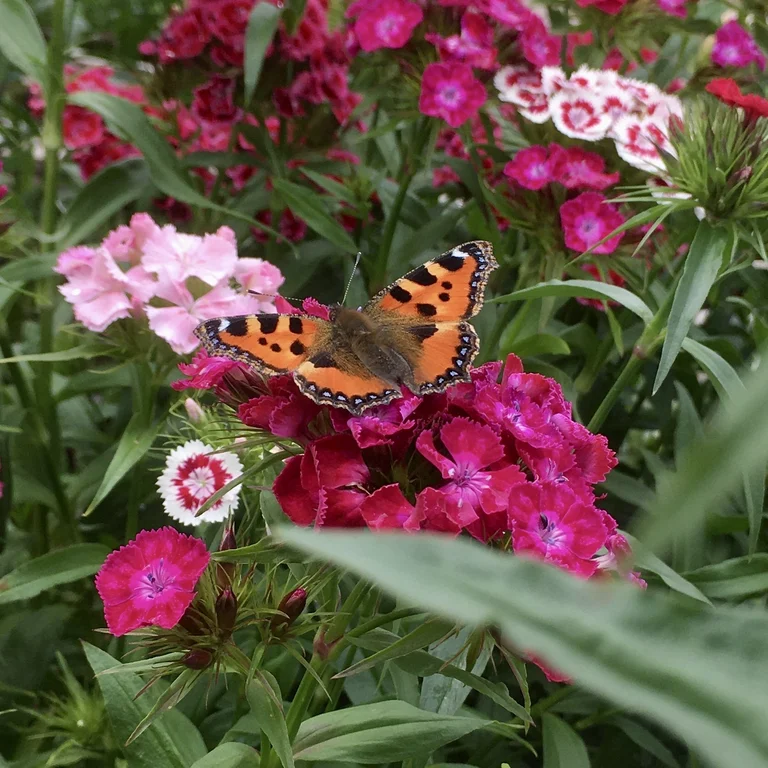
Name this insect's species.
Aglais urticae
